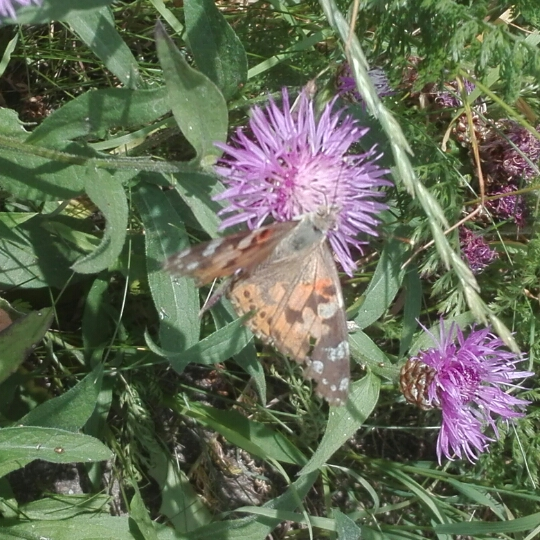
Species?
Vanessa cardui
